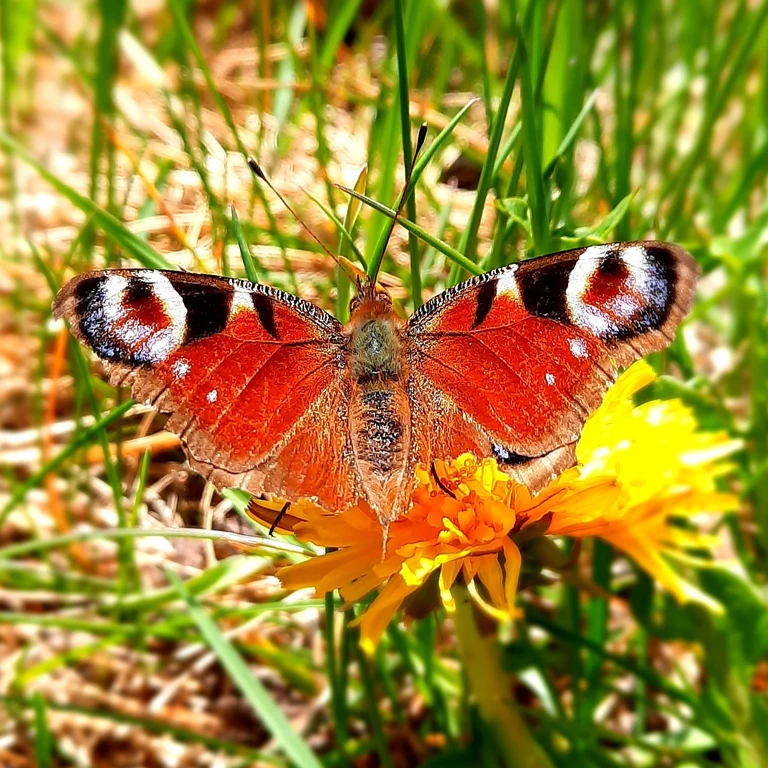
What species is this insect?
Aglais io
